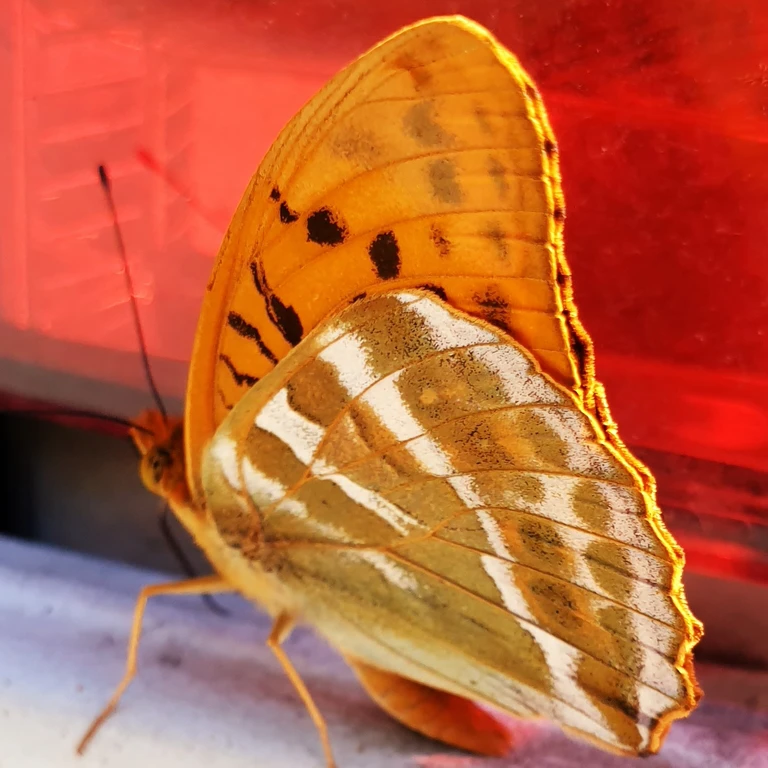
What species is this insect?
Argynnis paphia
